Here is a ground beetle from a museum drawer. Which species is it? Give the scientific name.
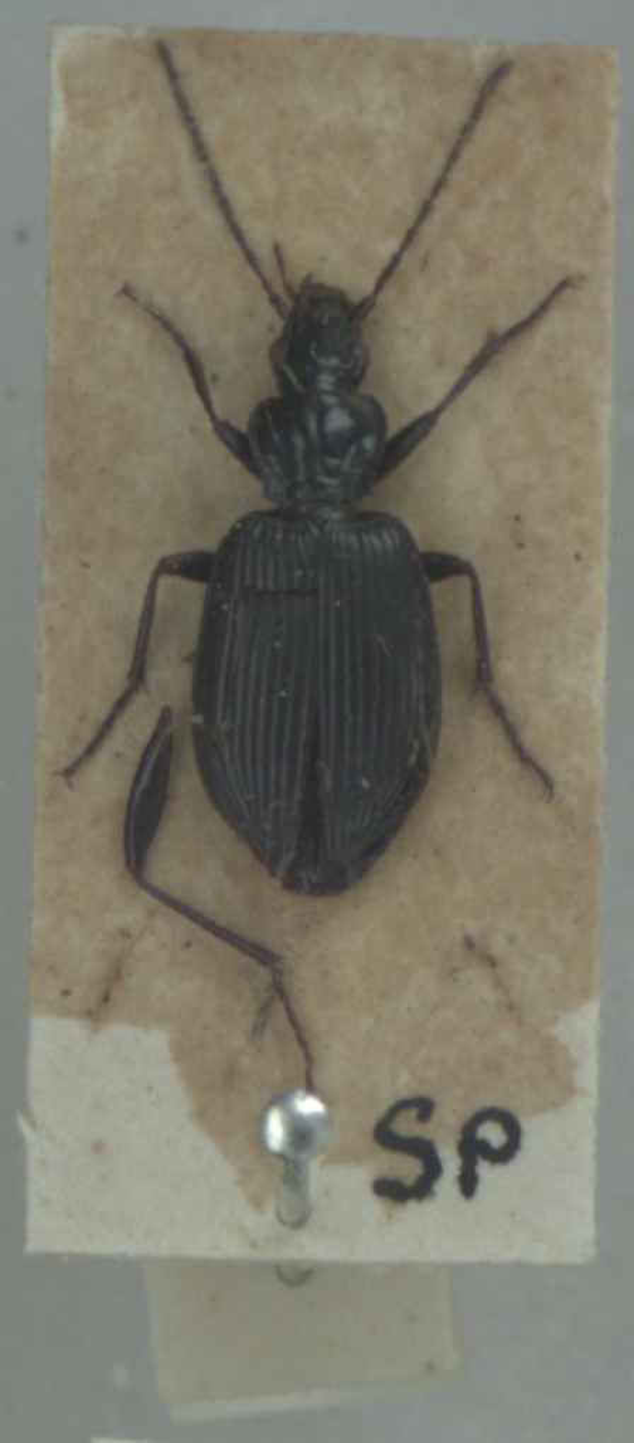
Platynus assimilis
